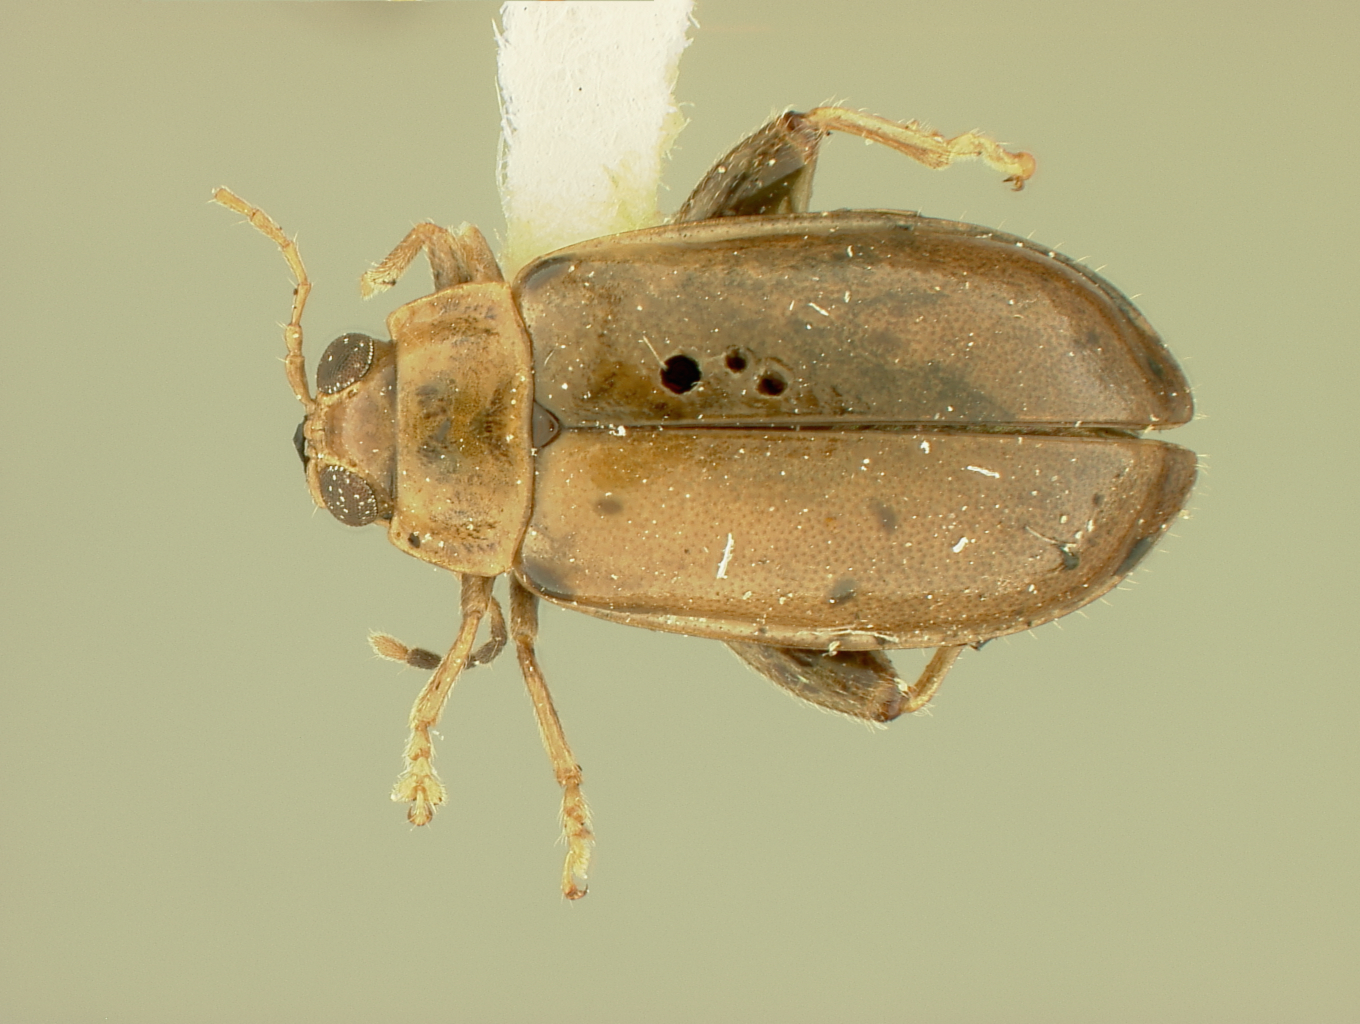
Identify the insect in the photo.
Oedionychus orientensis
